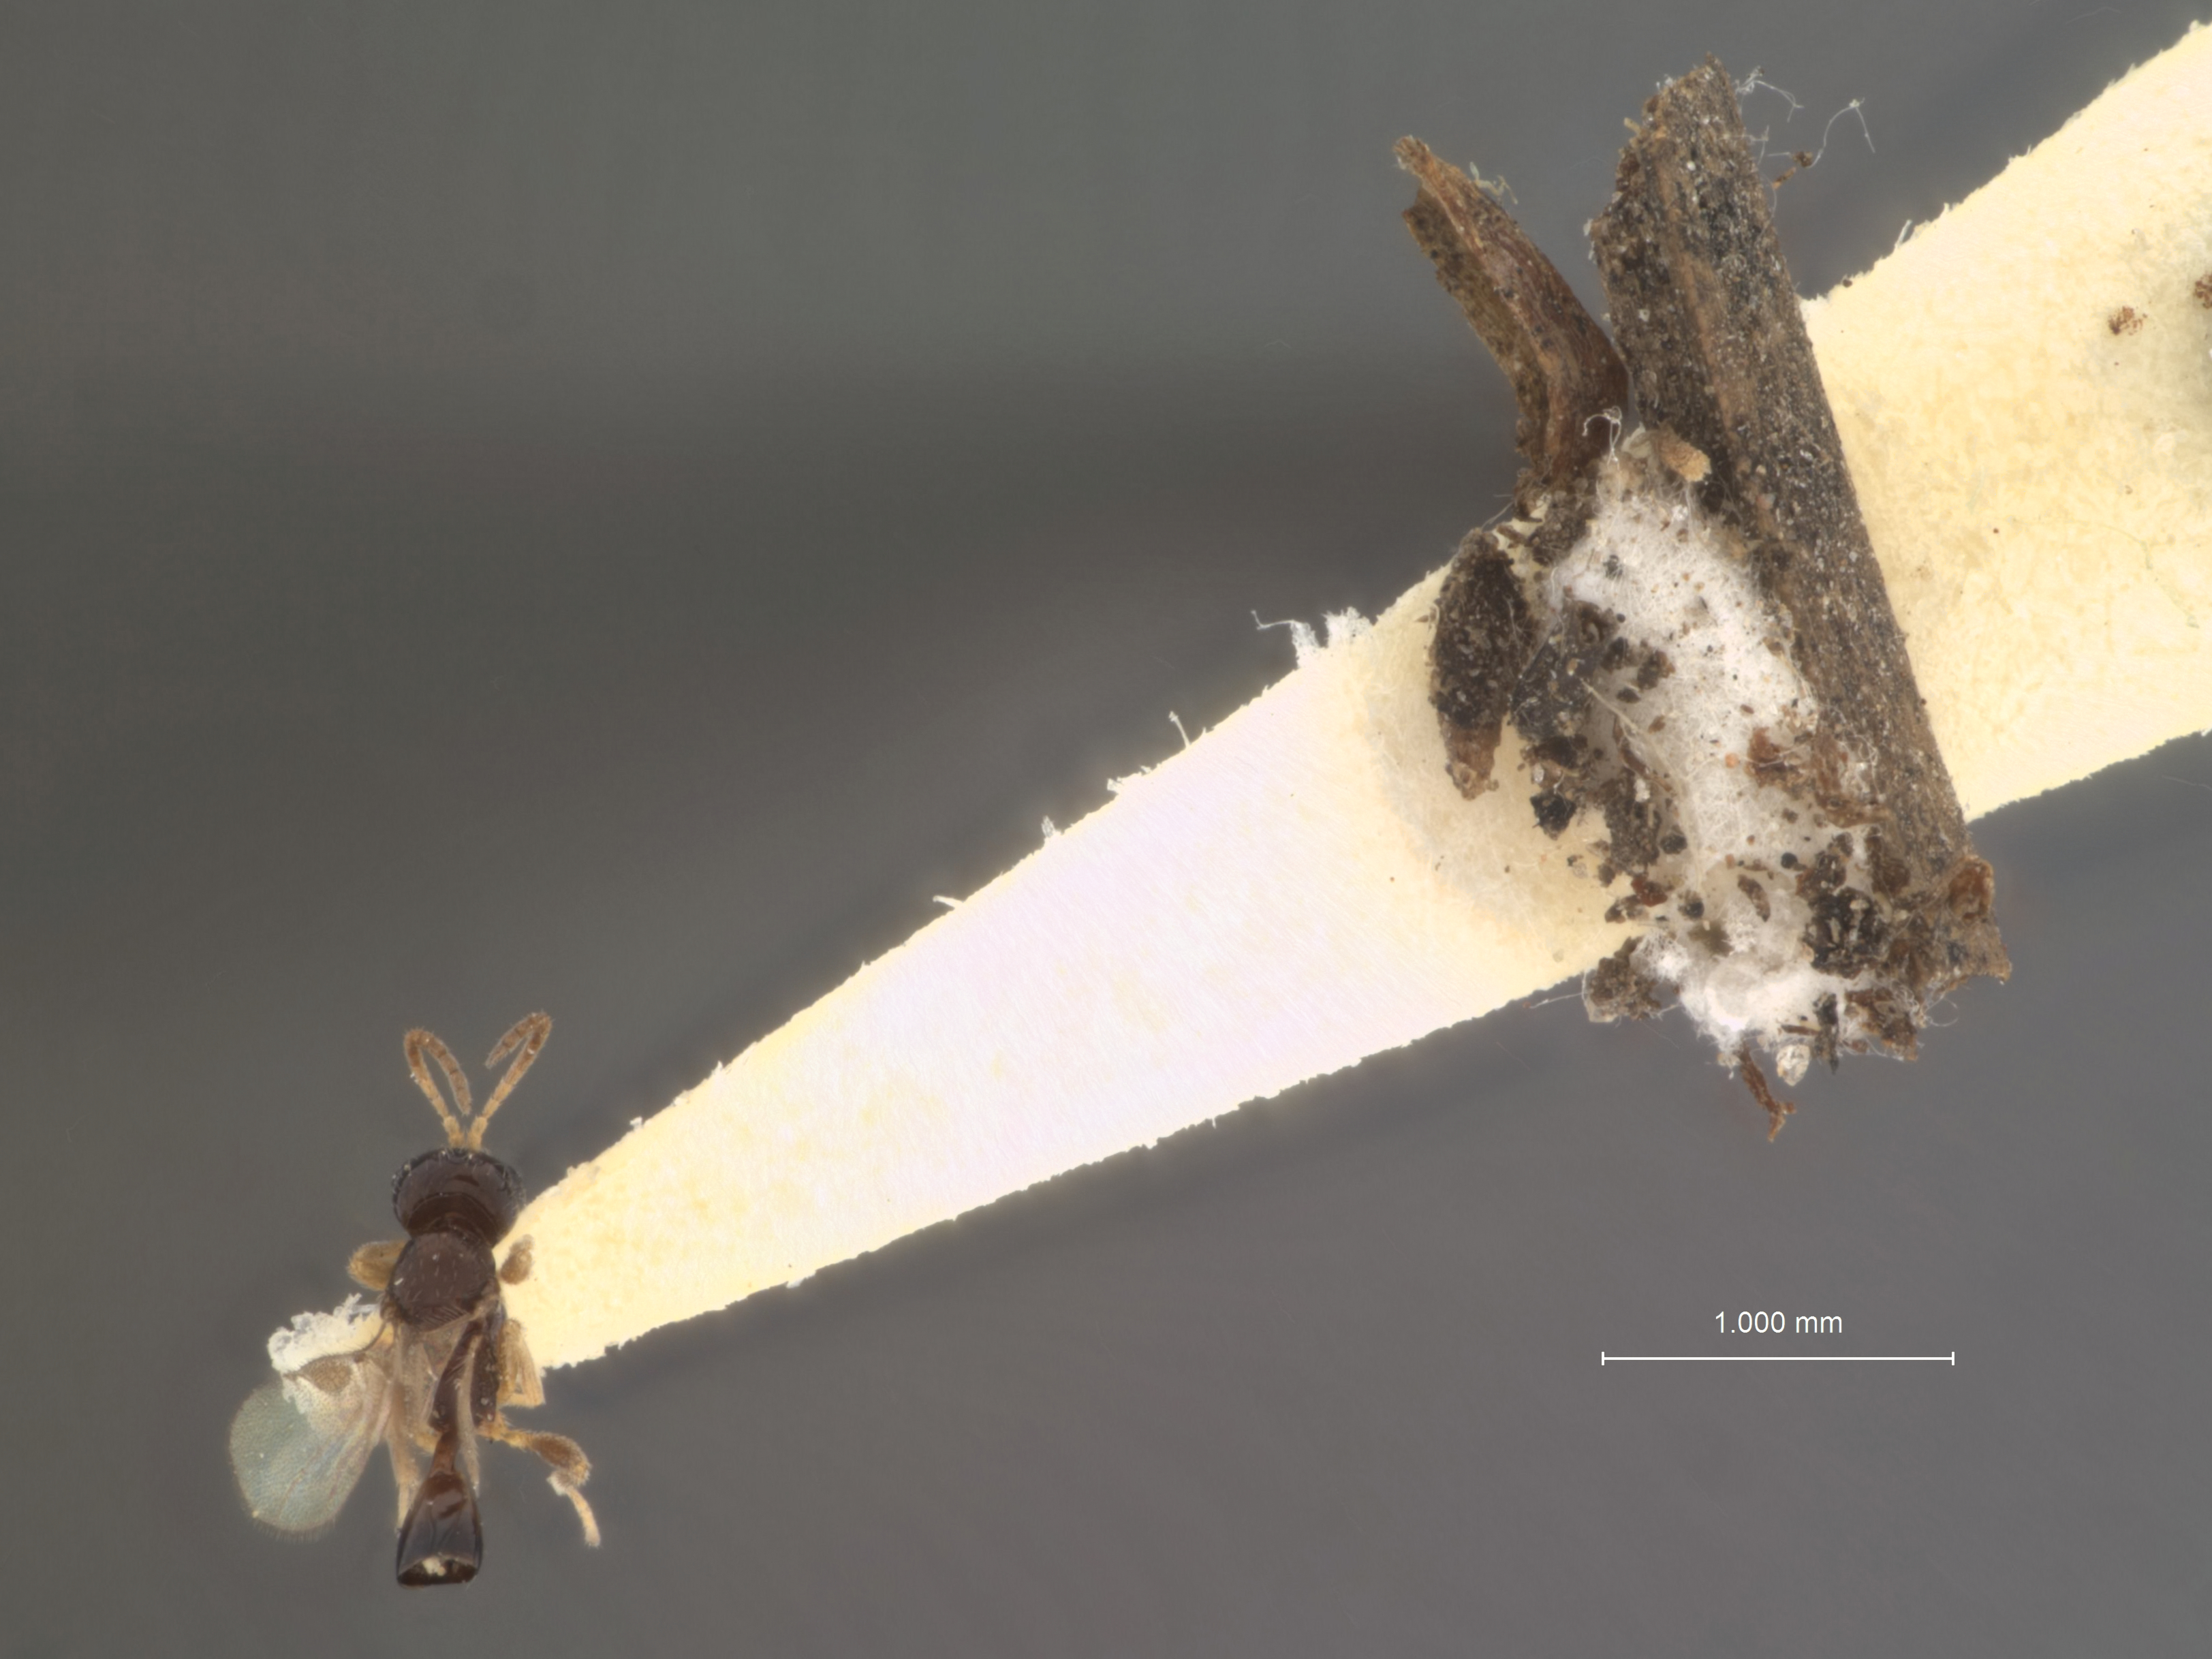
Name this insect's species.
Euphorus sommermae
